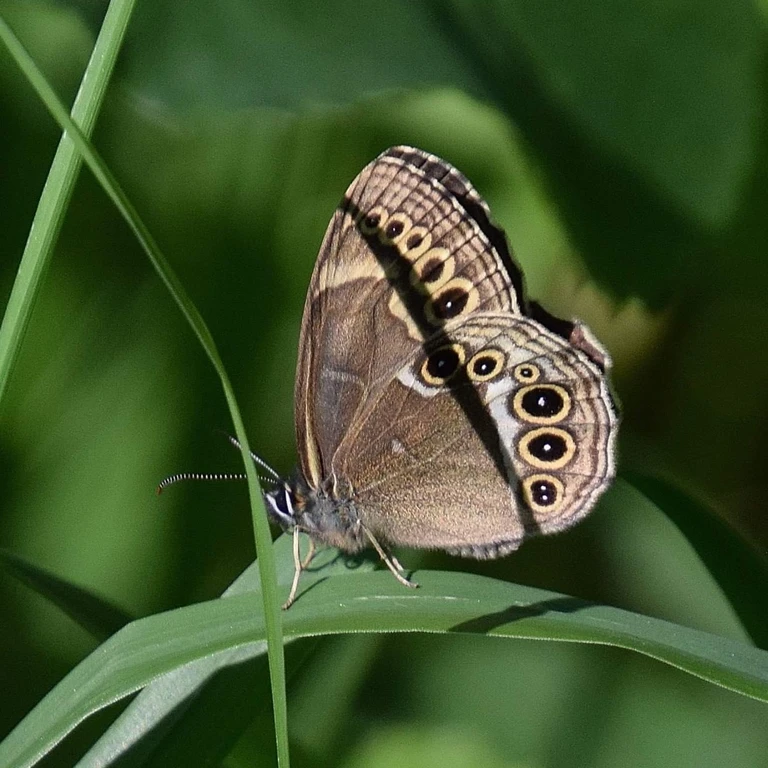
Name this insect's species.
Lopinga achine (also Pararge achine)
